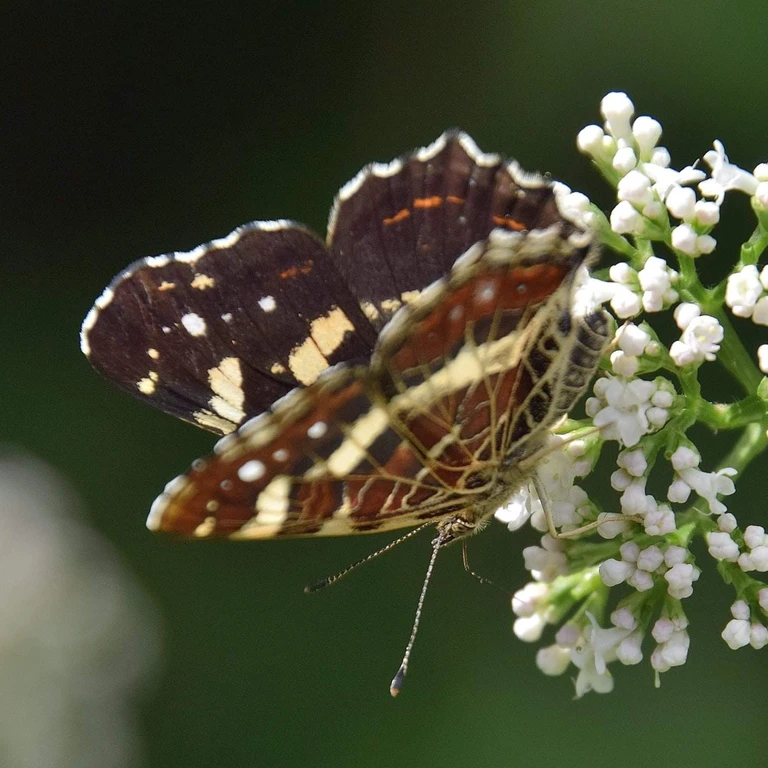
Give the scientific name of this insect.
Araschnia levana
